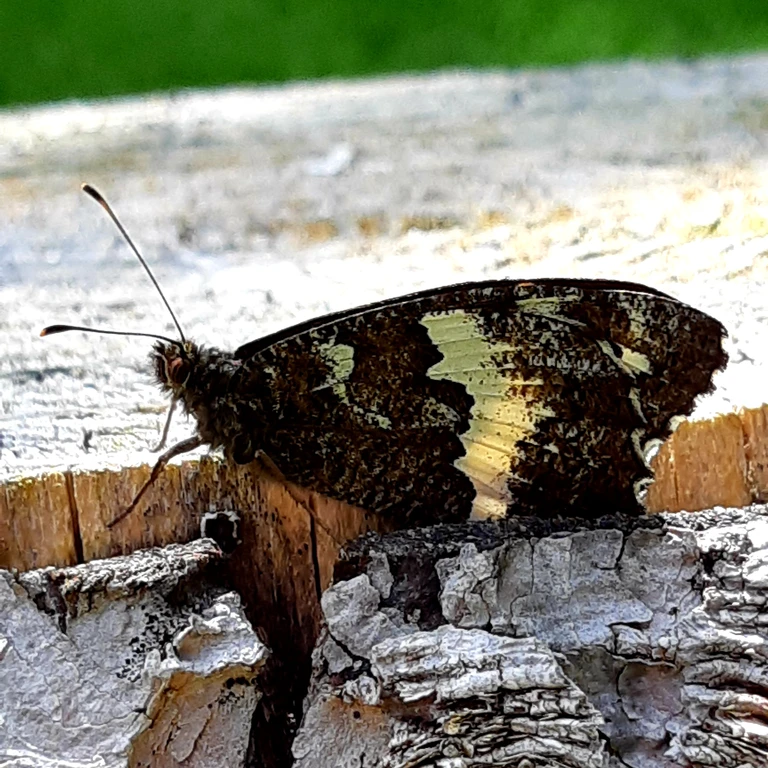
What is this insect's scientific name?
Brintesia circe
